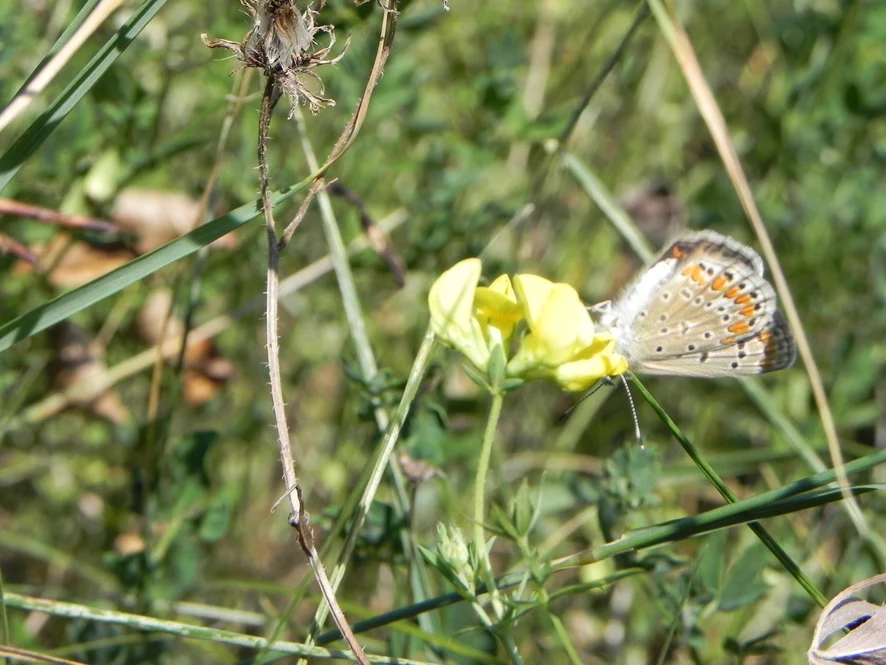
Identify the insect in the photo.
Polyommatus icarus
